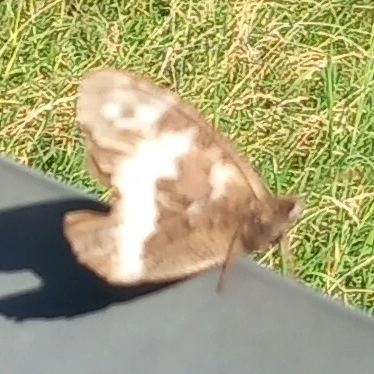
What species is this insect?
Brintesia circe
